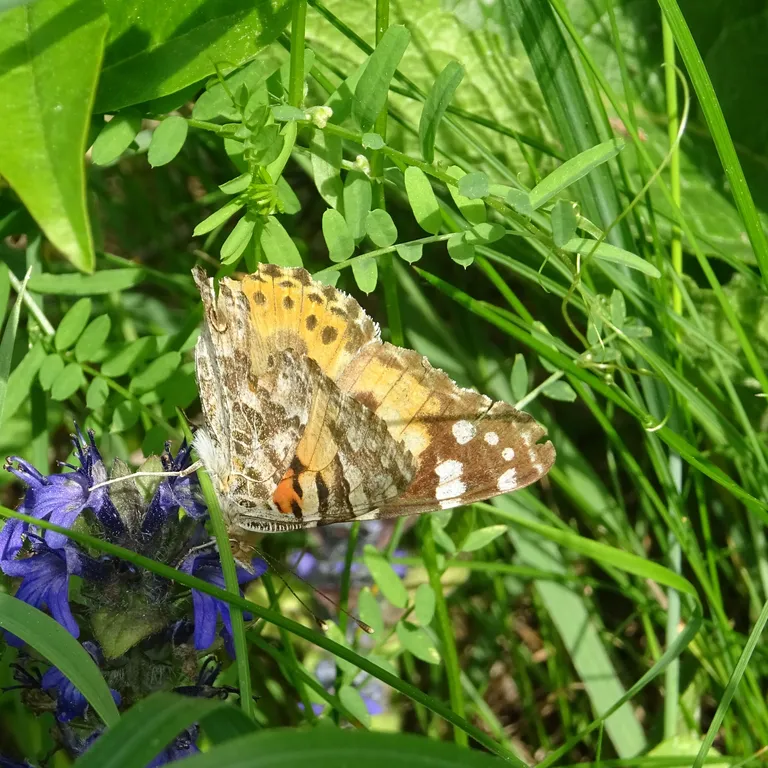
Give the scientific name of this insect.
Vanessa cardui
